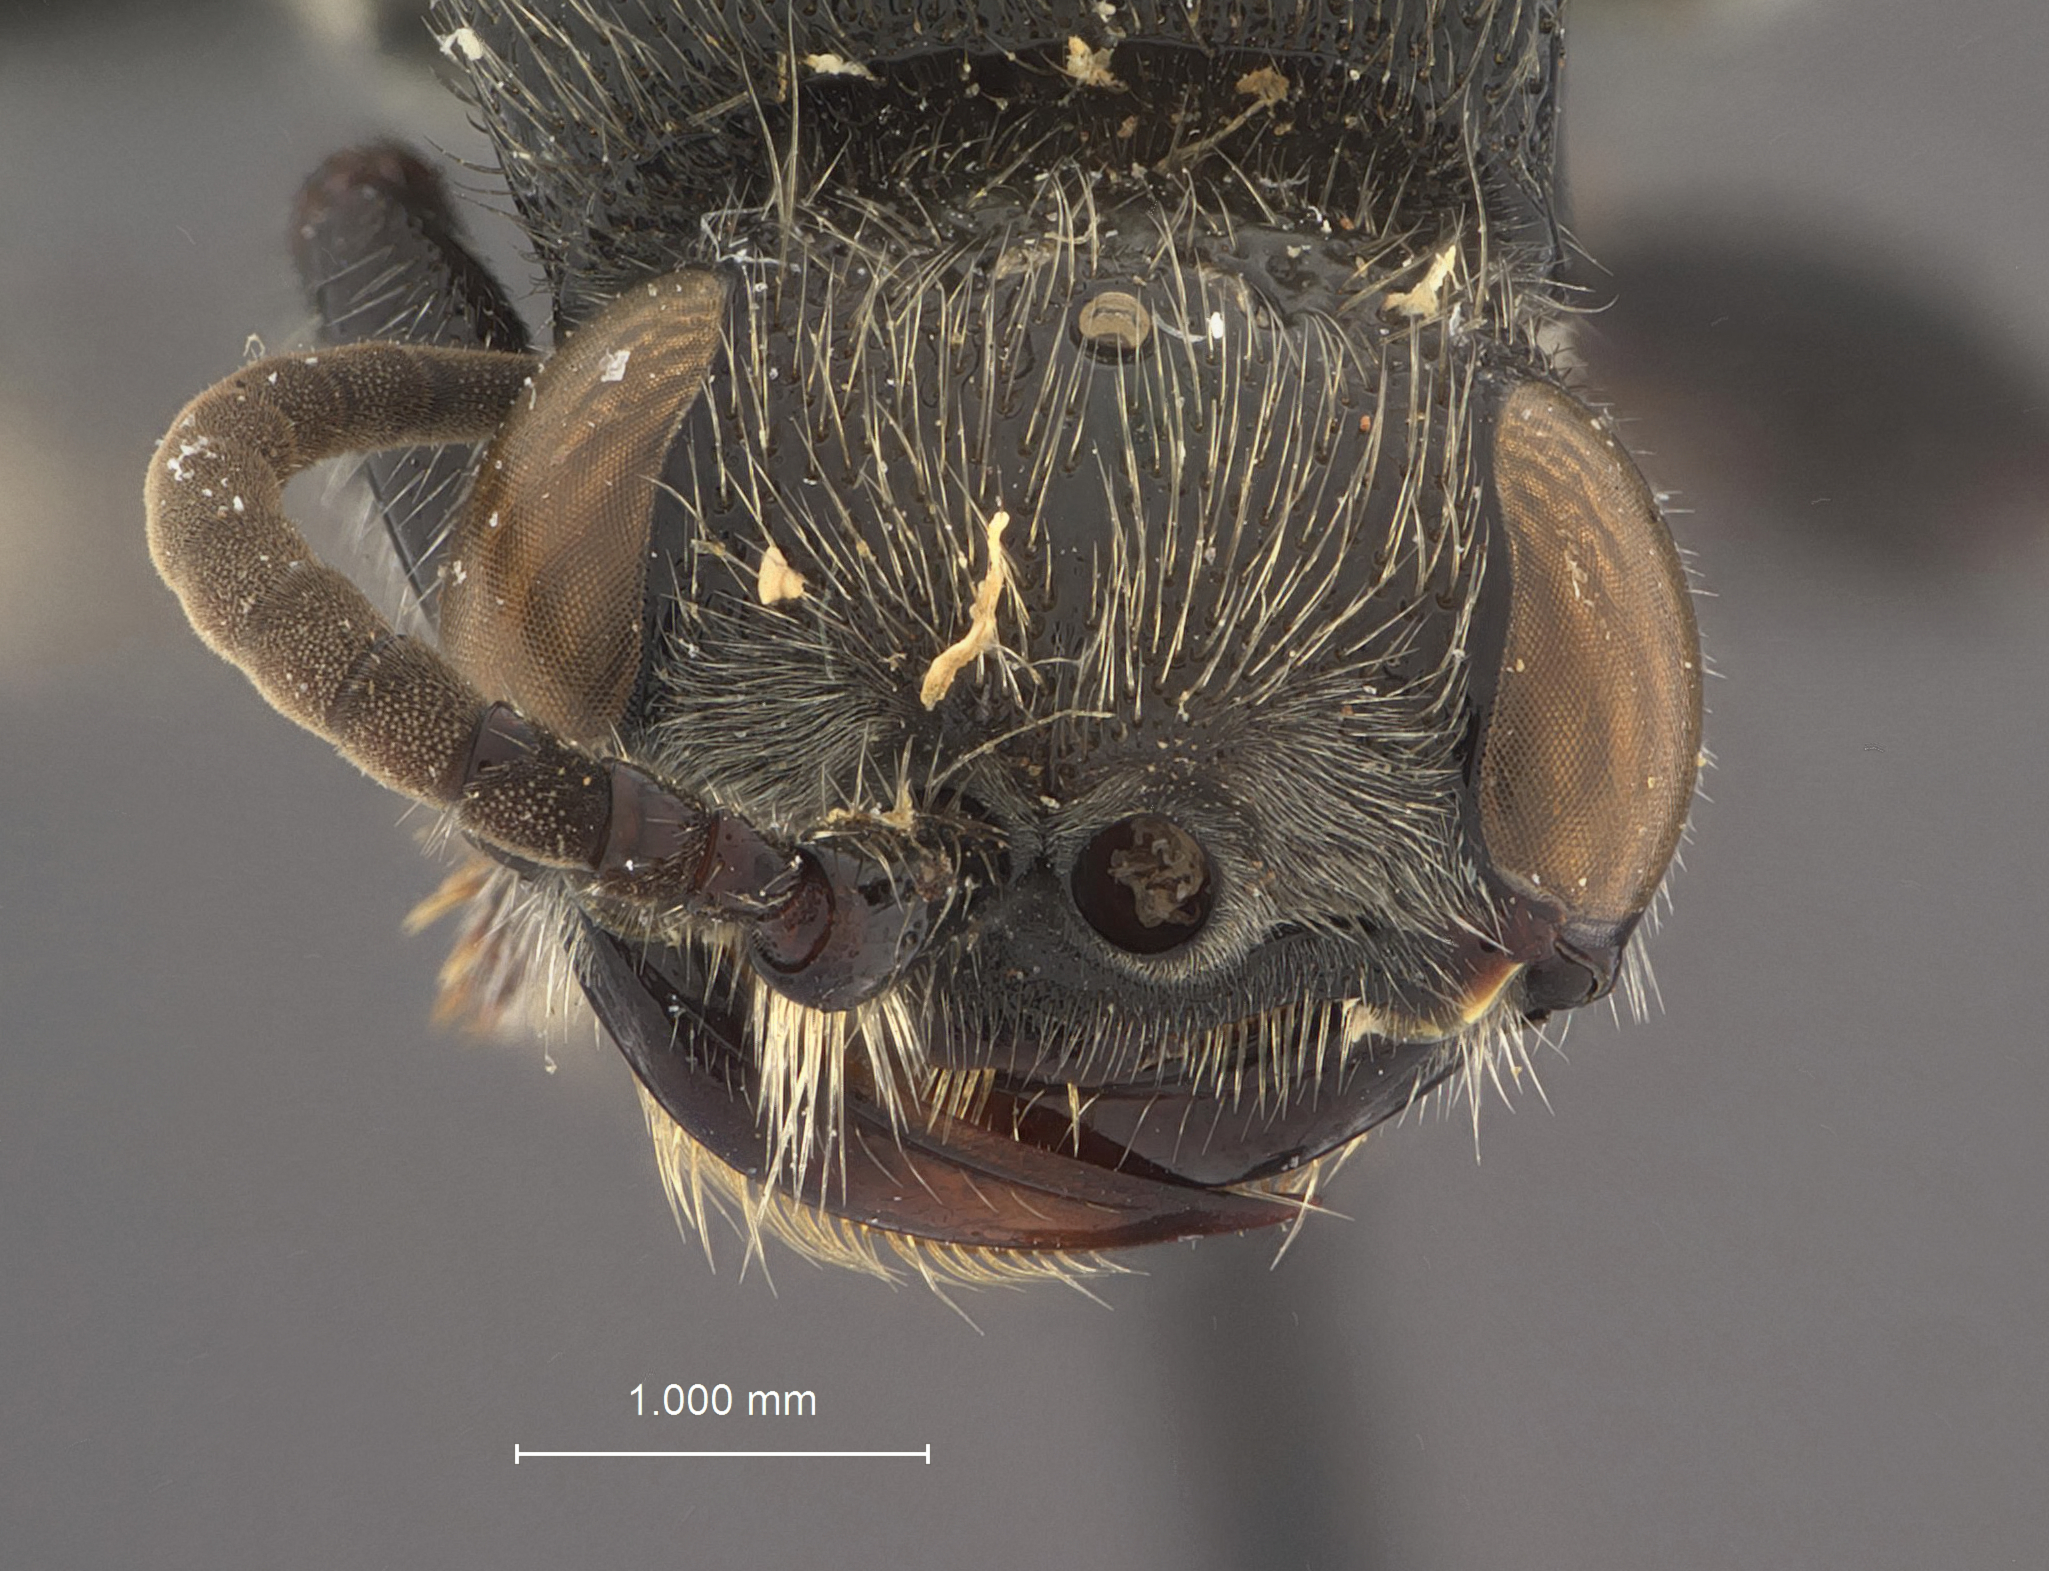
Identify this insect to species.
Tiphia manni
